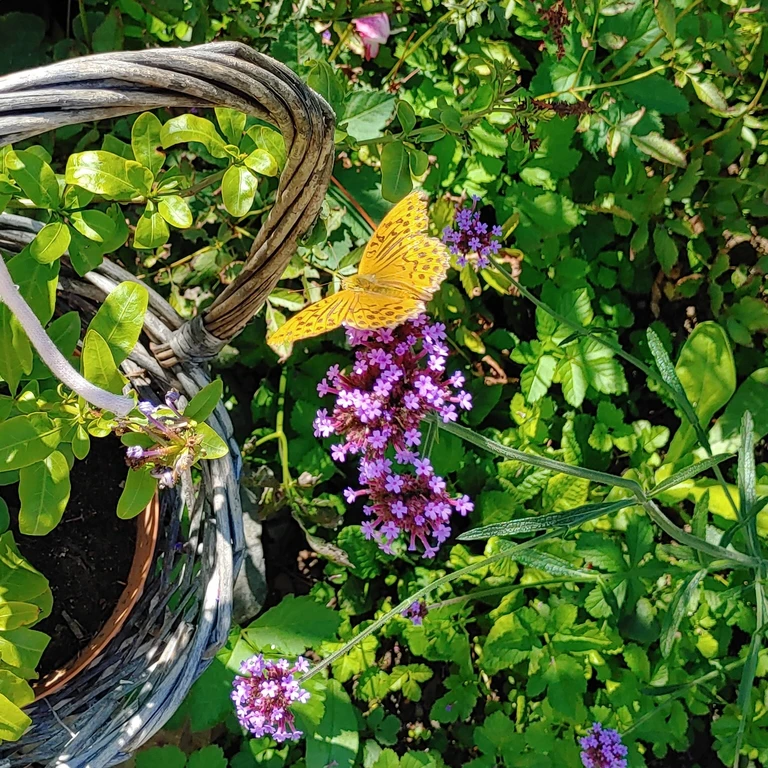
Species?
Argynnis paphia
